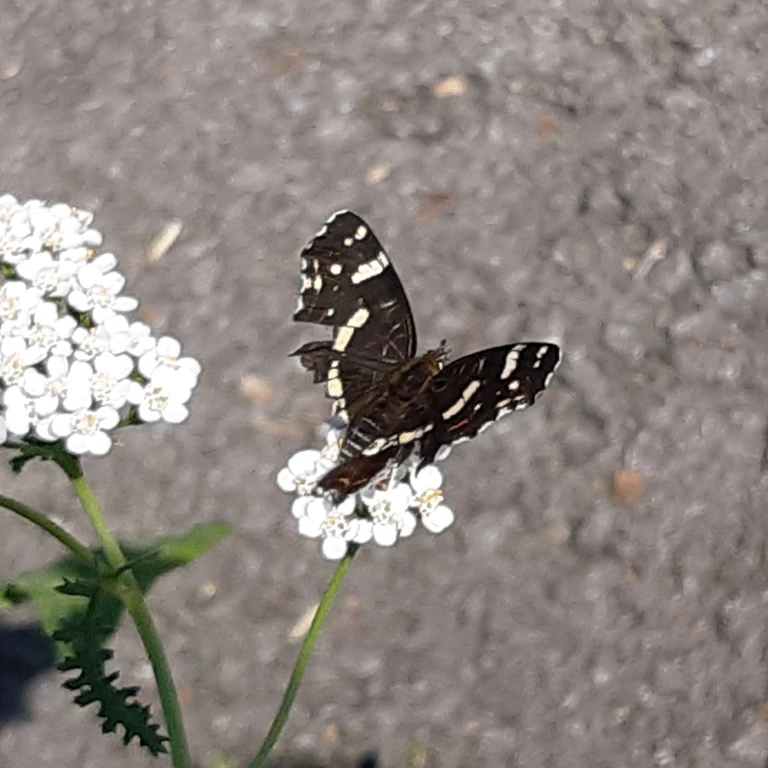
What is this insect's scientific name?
Araschnia levana
